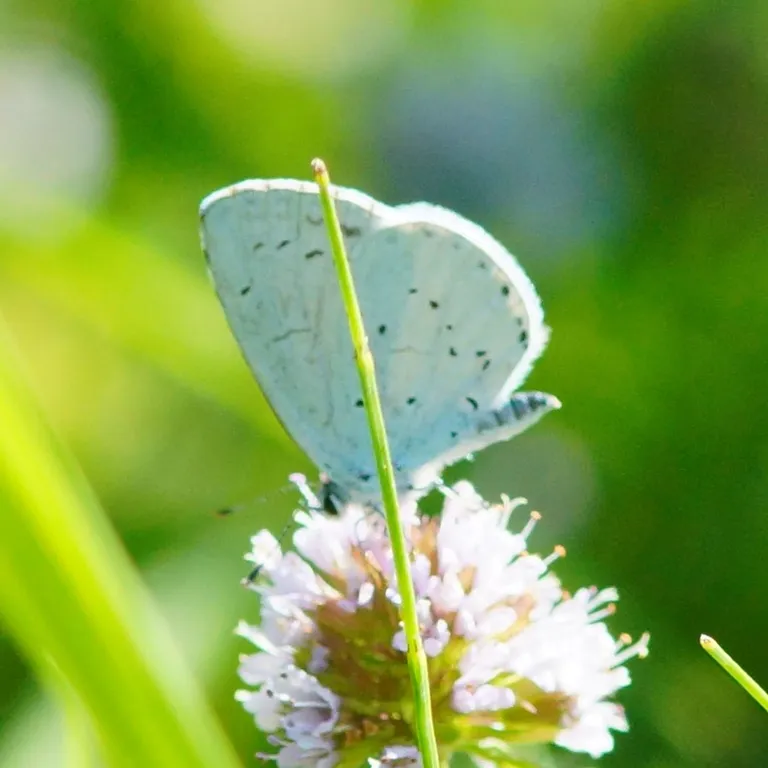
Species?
Celastrina argiolus
